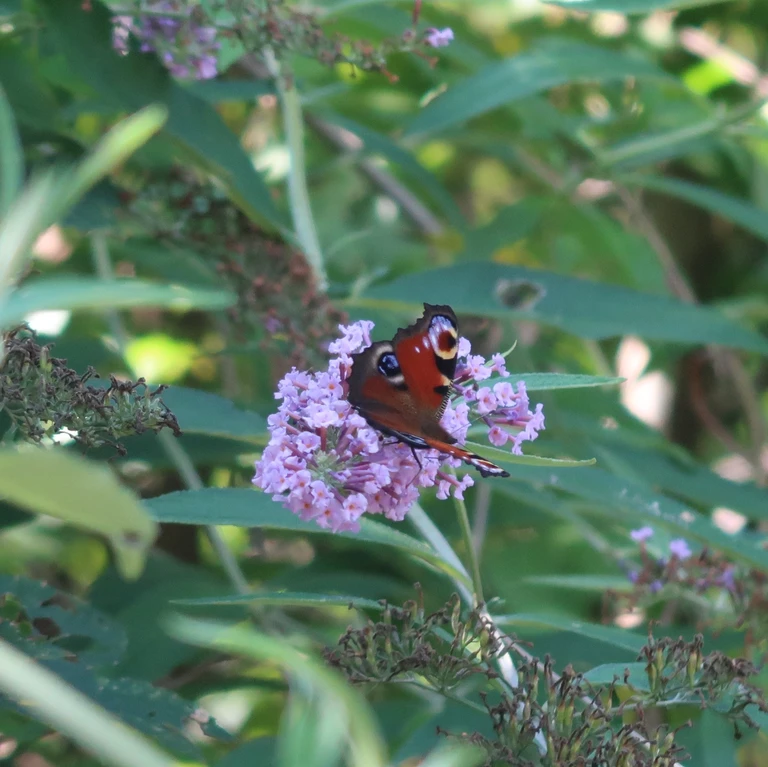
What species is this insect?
Aglais io
